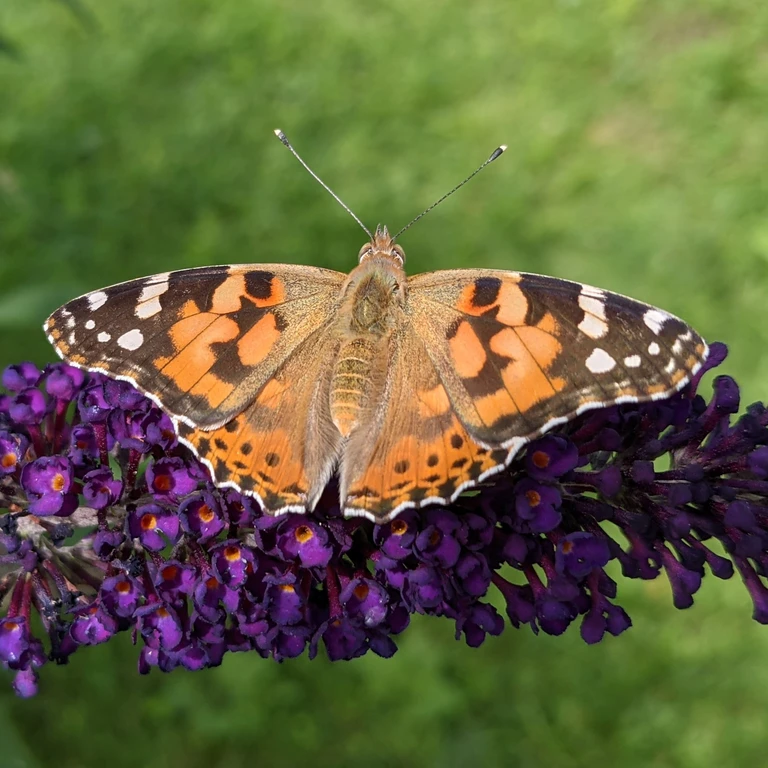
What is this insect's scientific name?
Vanessa cardui
